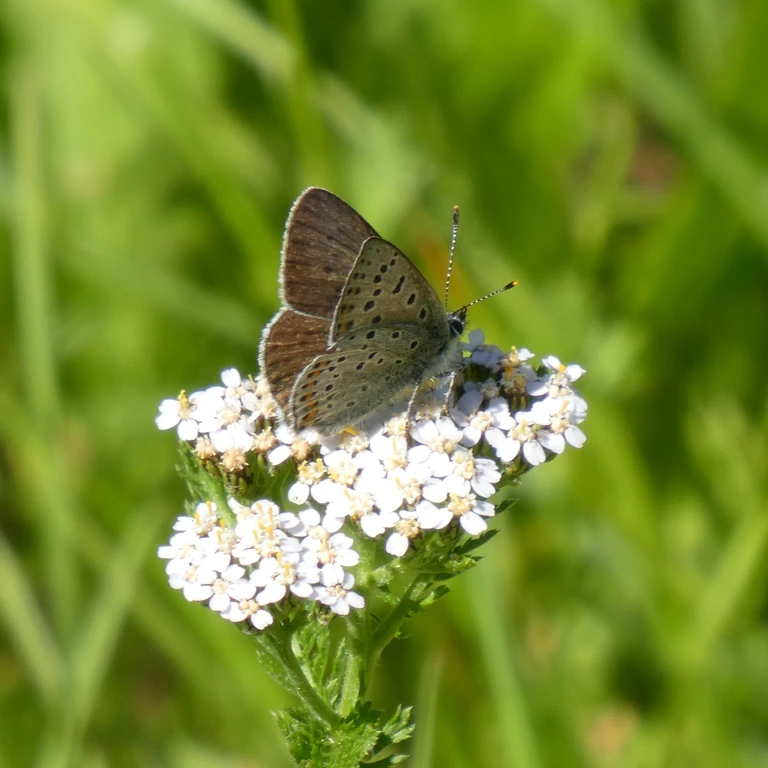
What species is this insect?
Lycaena tityrus (also Loweia tityrus)
